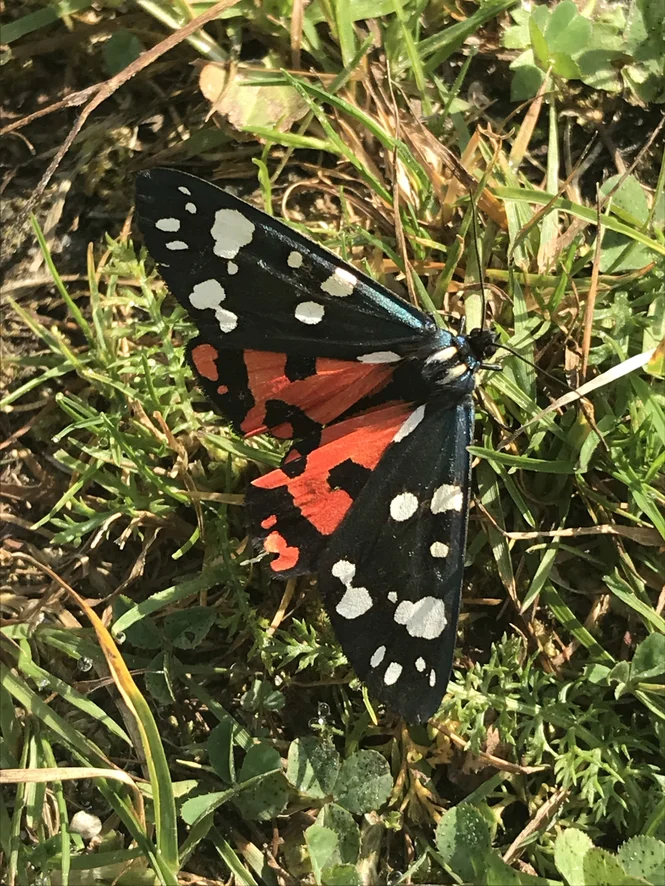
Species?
Callimorpha dominula
